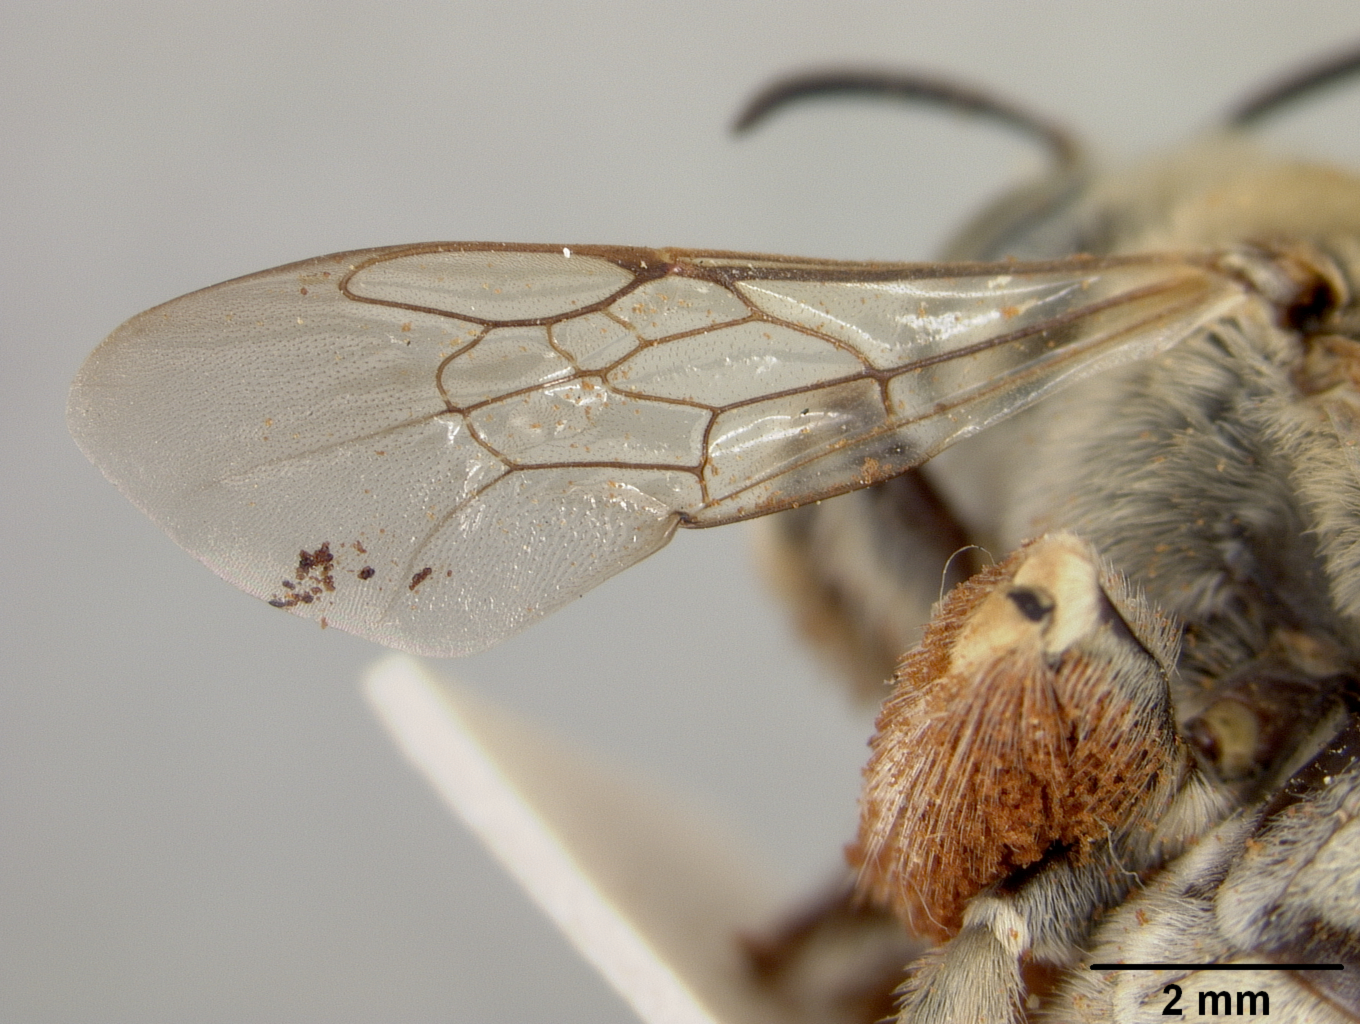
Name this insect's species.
Tetraloniella dentata
